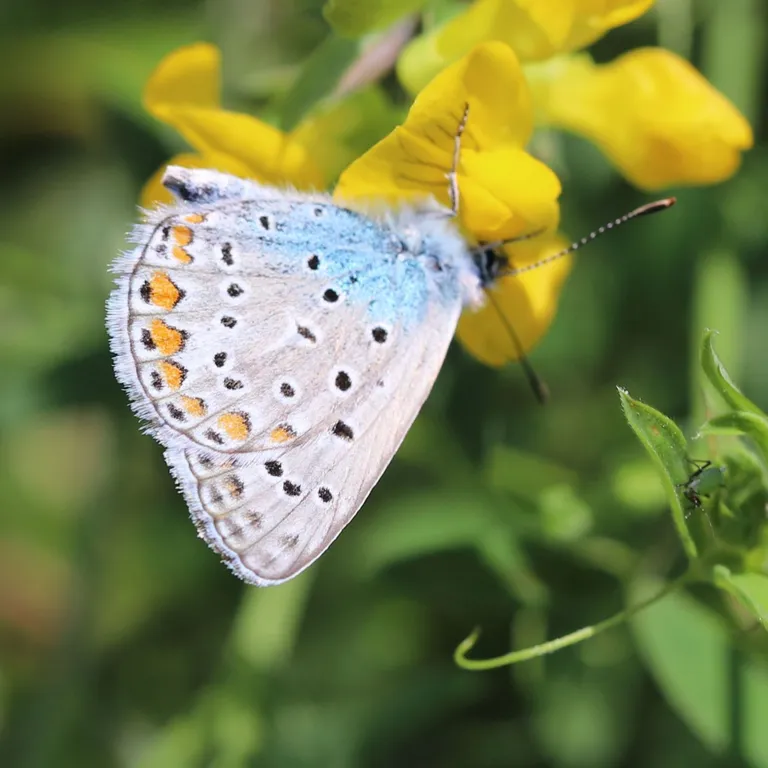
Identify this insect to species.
Polyommatus icarus
